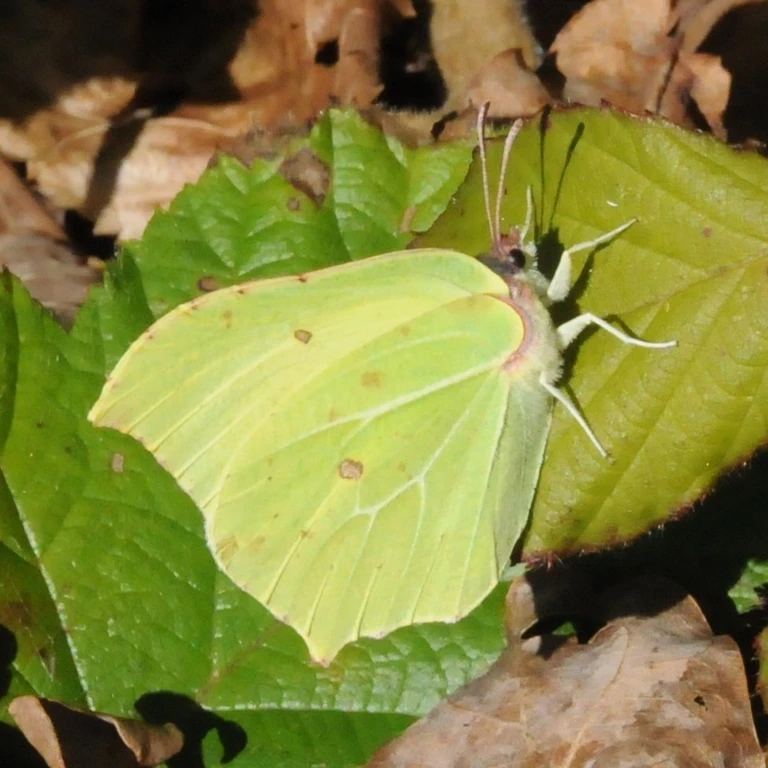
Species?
Gonepteryx rhamni
